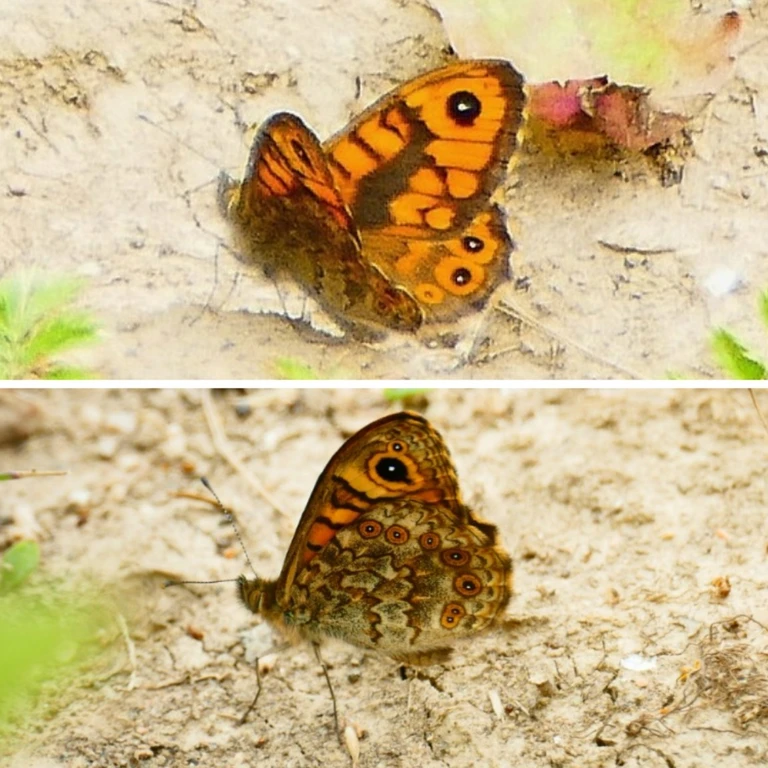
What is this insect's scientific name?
Lasiommata megera (also Pararge megera)
